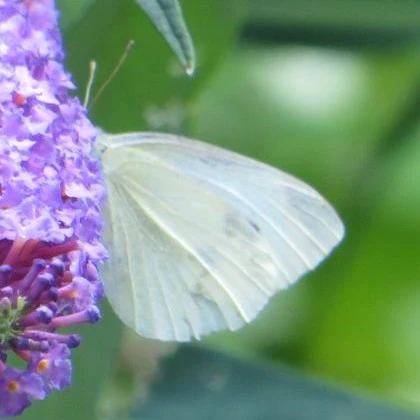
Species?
Pieris rapae
